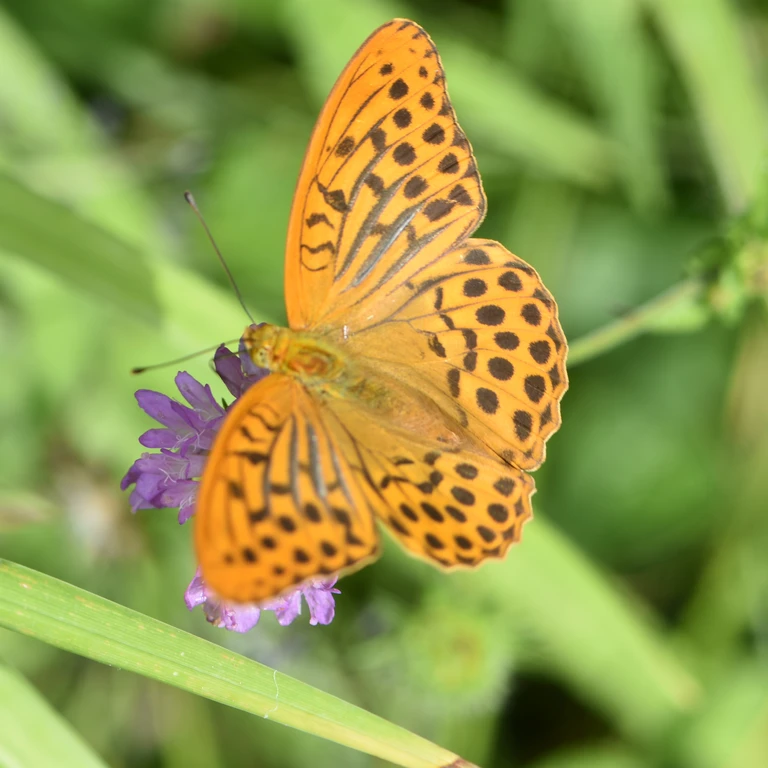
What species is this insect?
Argynnis paphia
